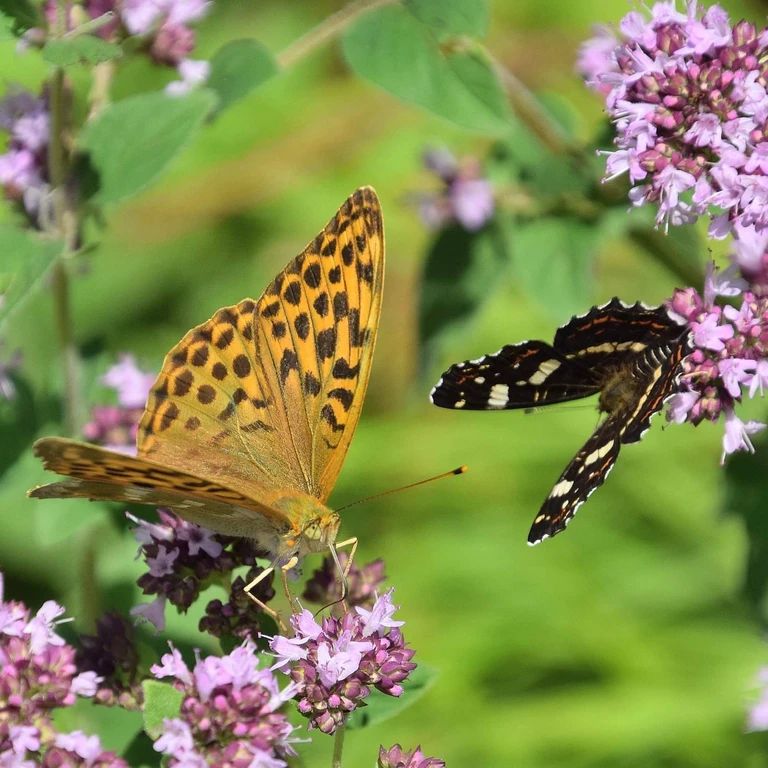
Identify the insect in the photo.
Argynnis paphia
